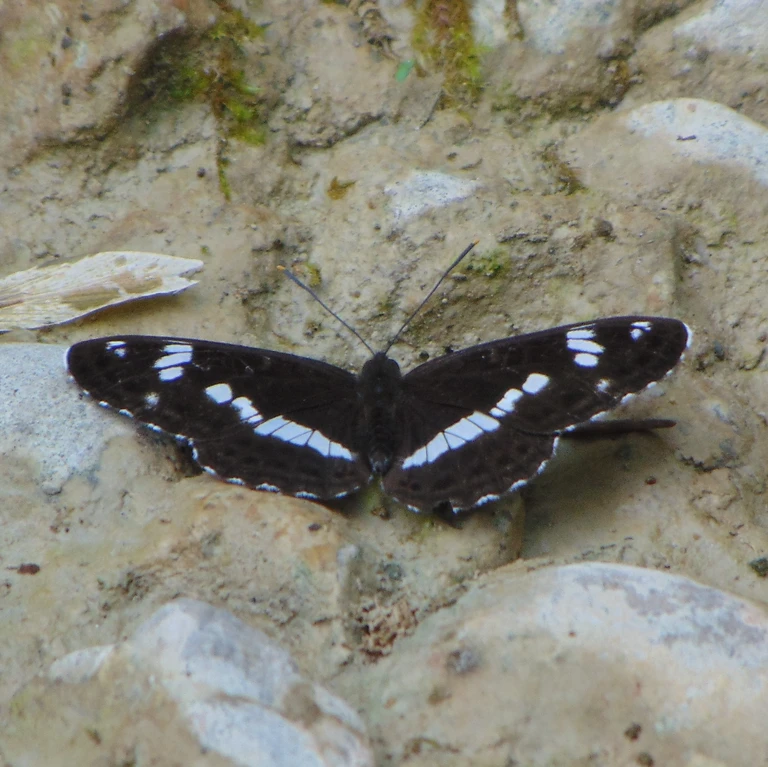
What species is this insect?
Limenitis camilla (also Ladoga camilla)
